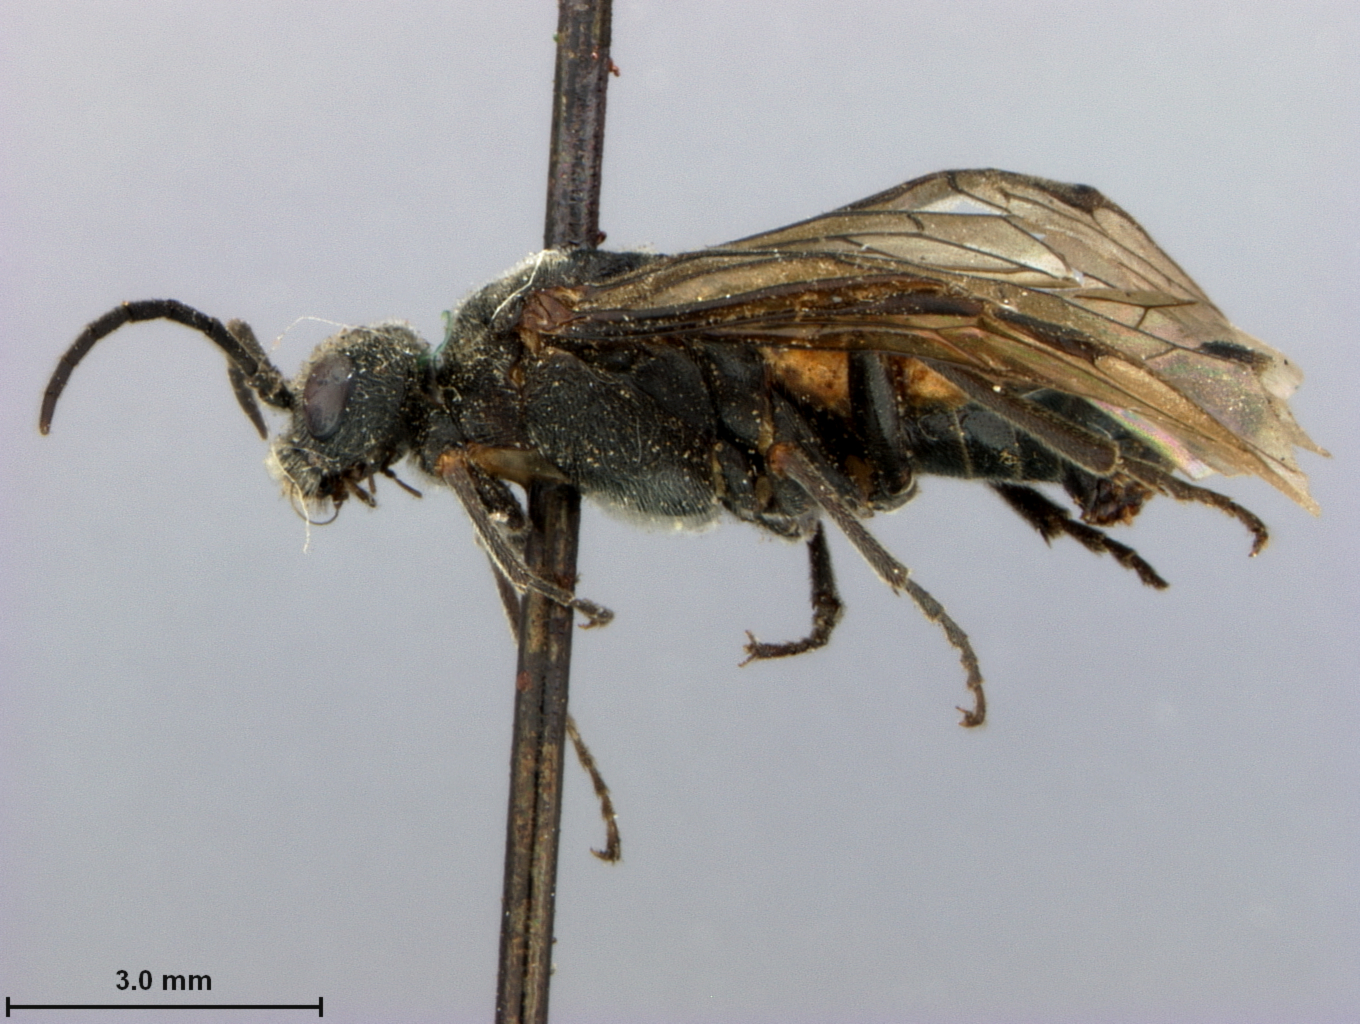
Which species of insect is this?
Dolerus interior
